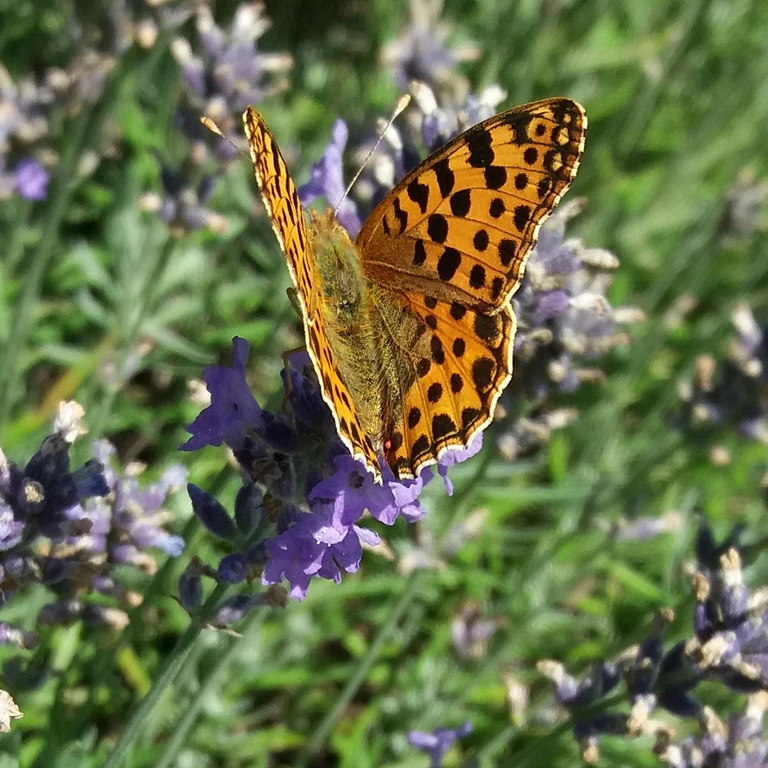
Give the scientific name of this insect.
Issoria lathonia
